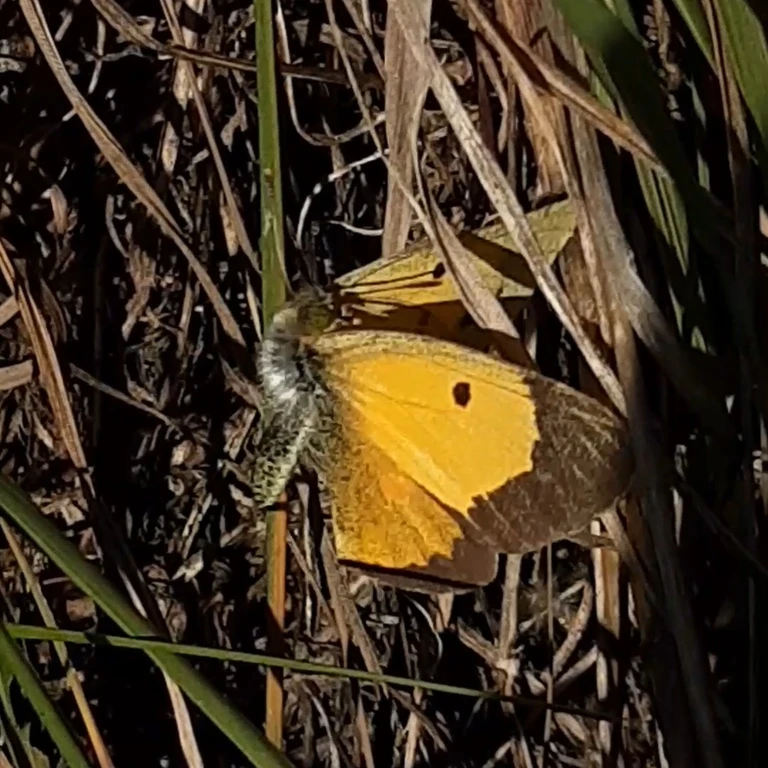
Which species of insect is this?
Colias croceus
